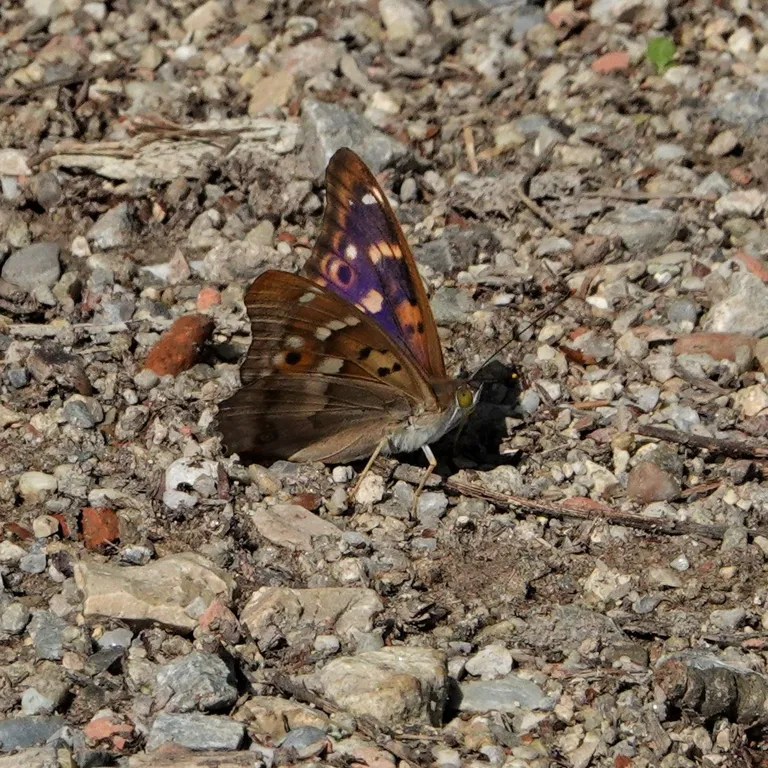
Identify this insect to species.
Apatura ilia
